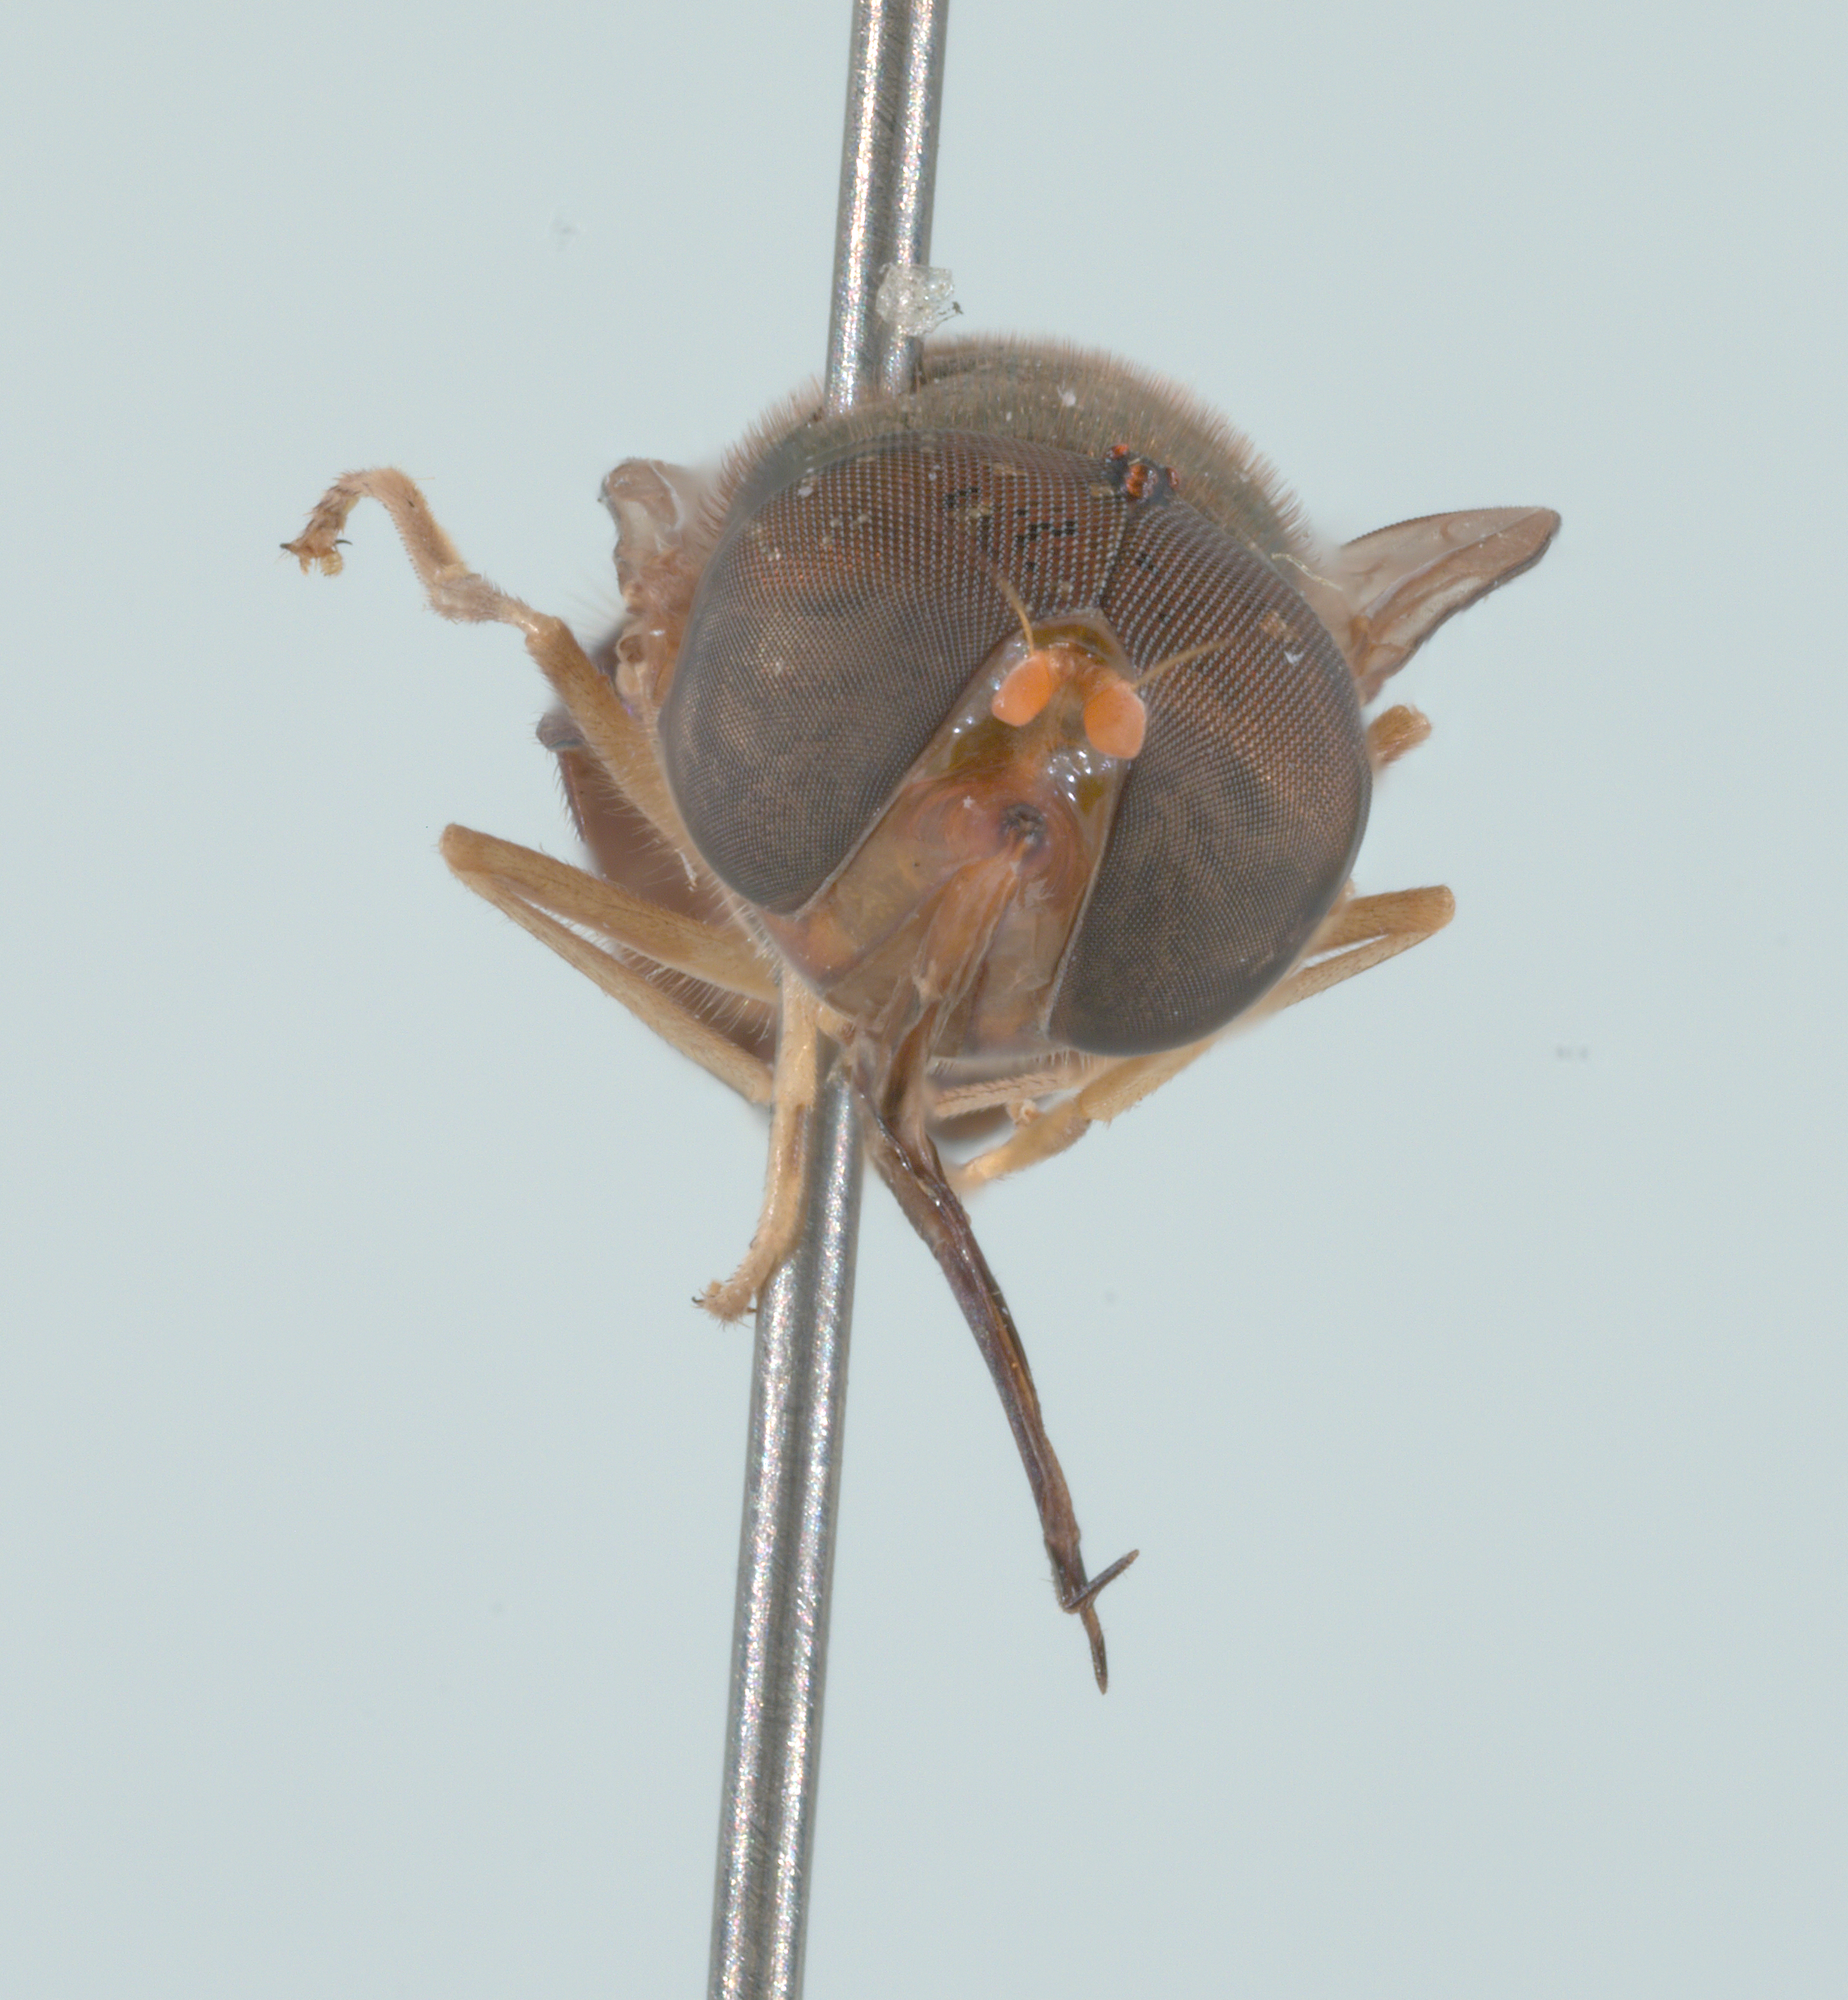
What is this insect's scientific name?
Rhingia caerulescens
